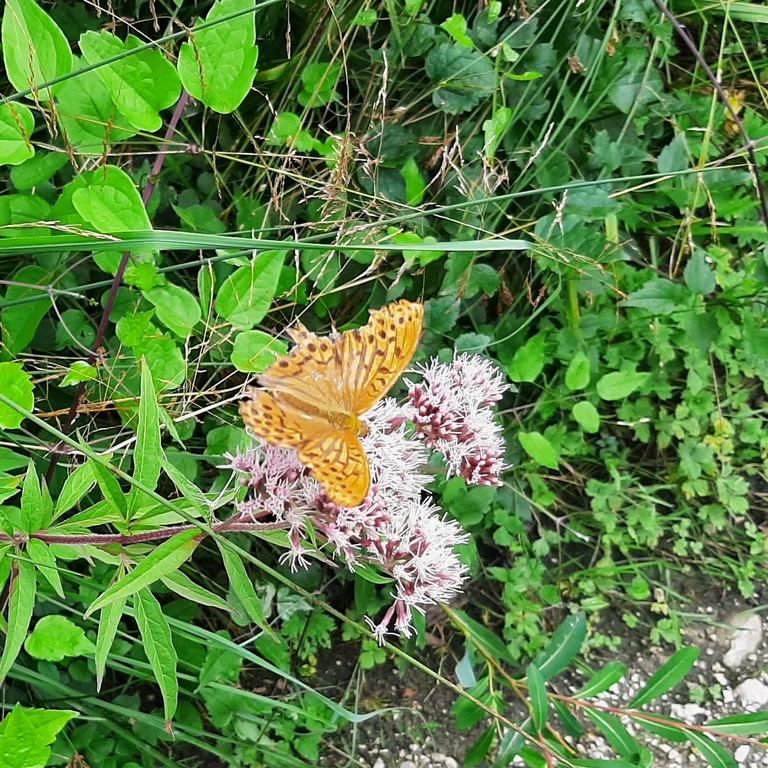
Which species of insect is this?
Argynnis paphia
